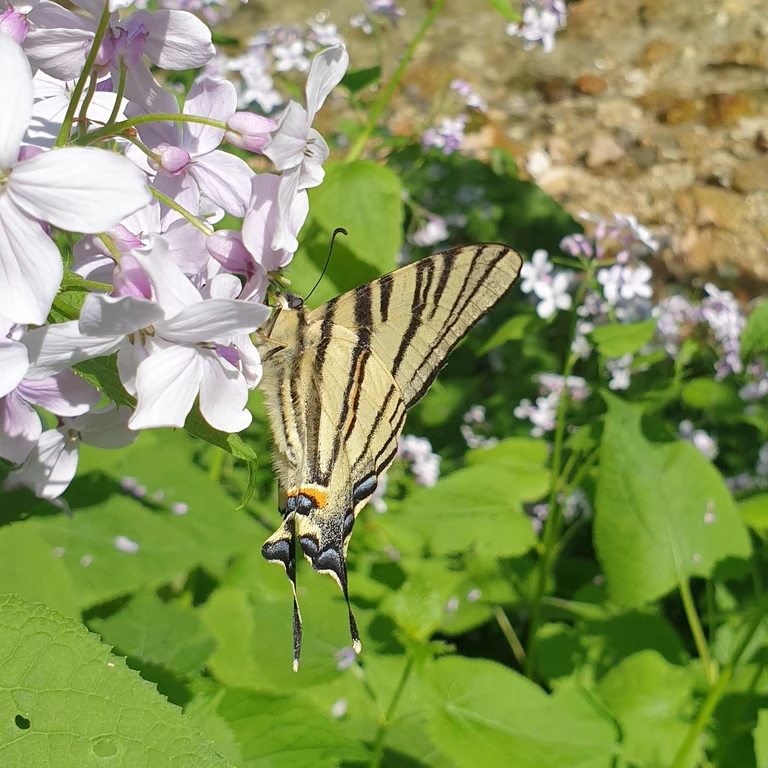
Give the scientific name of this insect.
Iphiclides podalirius
